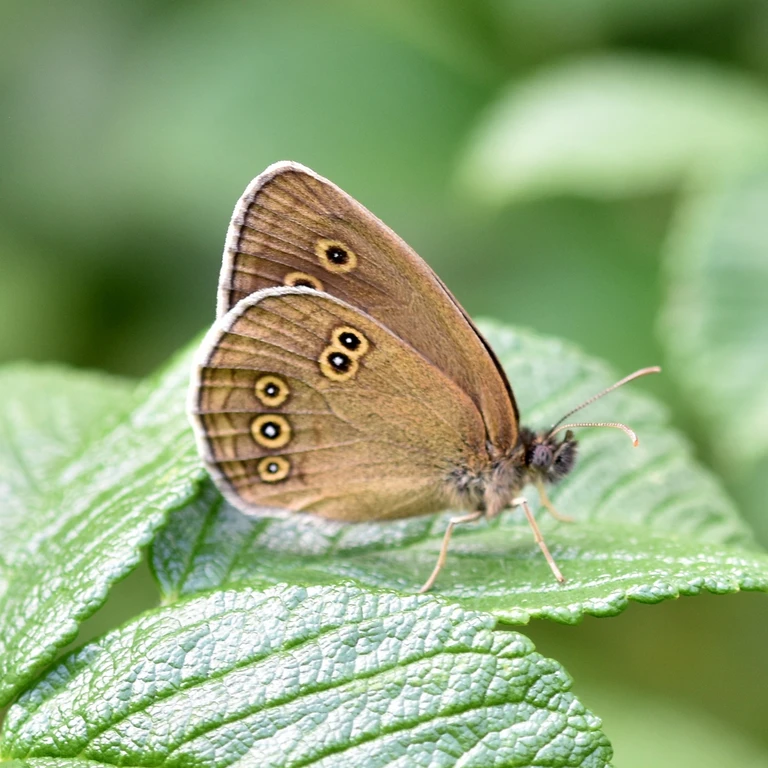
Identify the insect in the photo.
Aphantopus hyperantus
